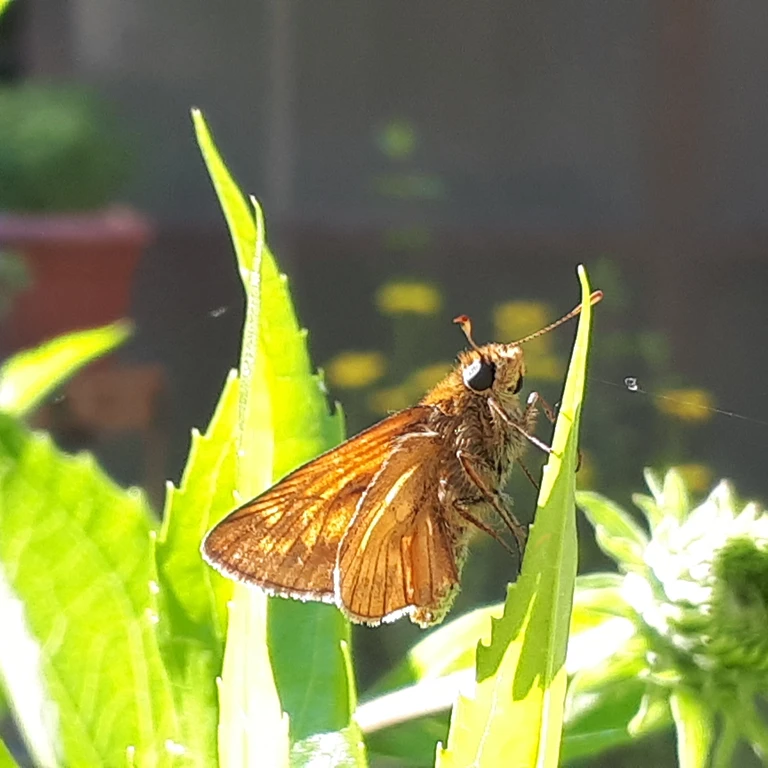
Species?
Ochlodes sylvanus (also Ochlodes venata)
